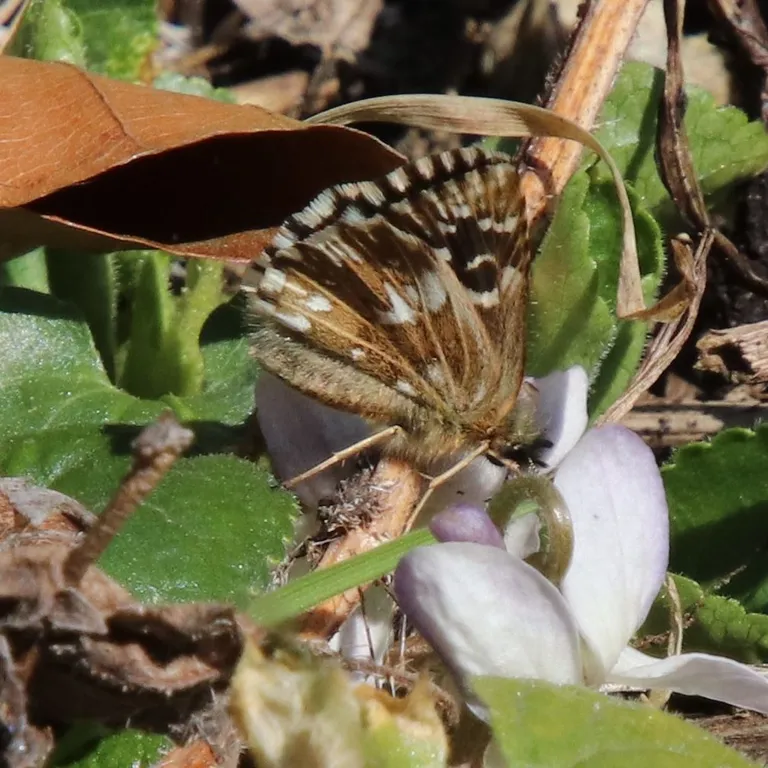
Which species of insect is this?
Pyrgus malvae
